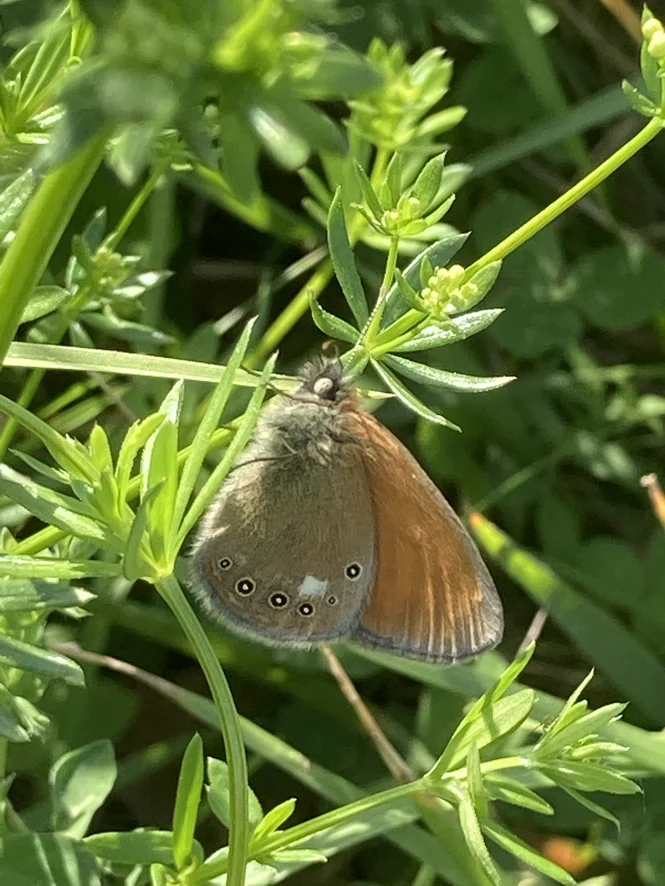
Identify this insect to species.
Coenonympha glycerion (also Coenonympha iphis)
